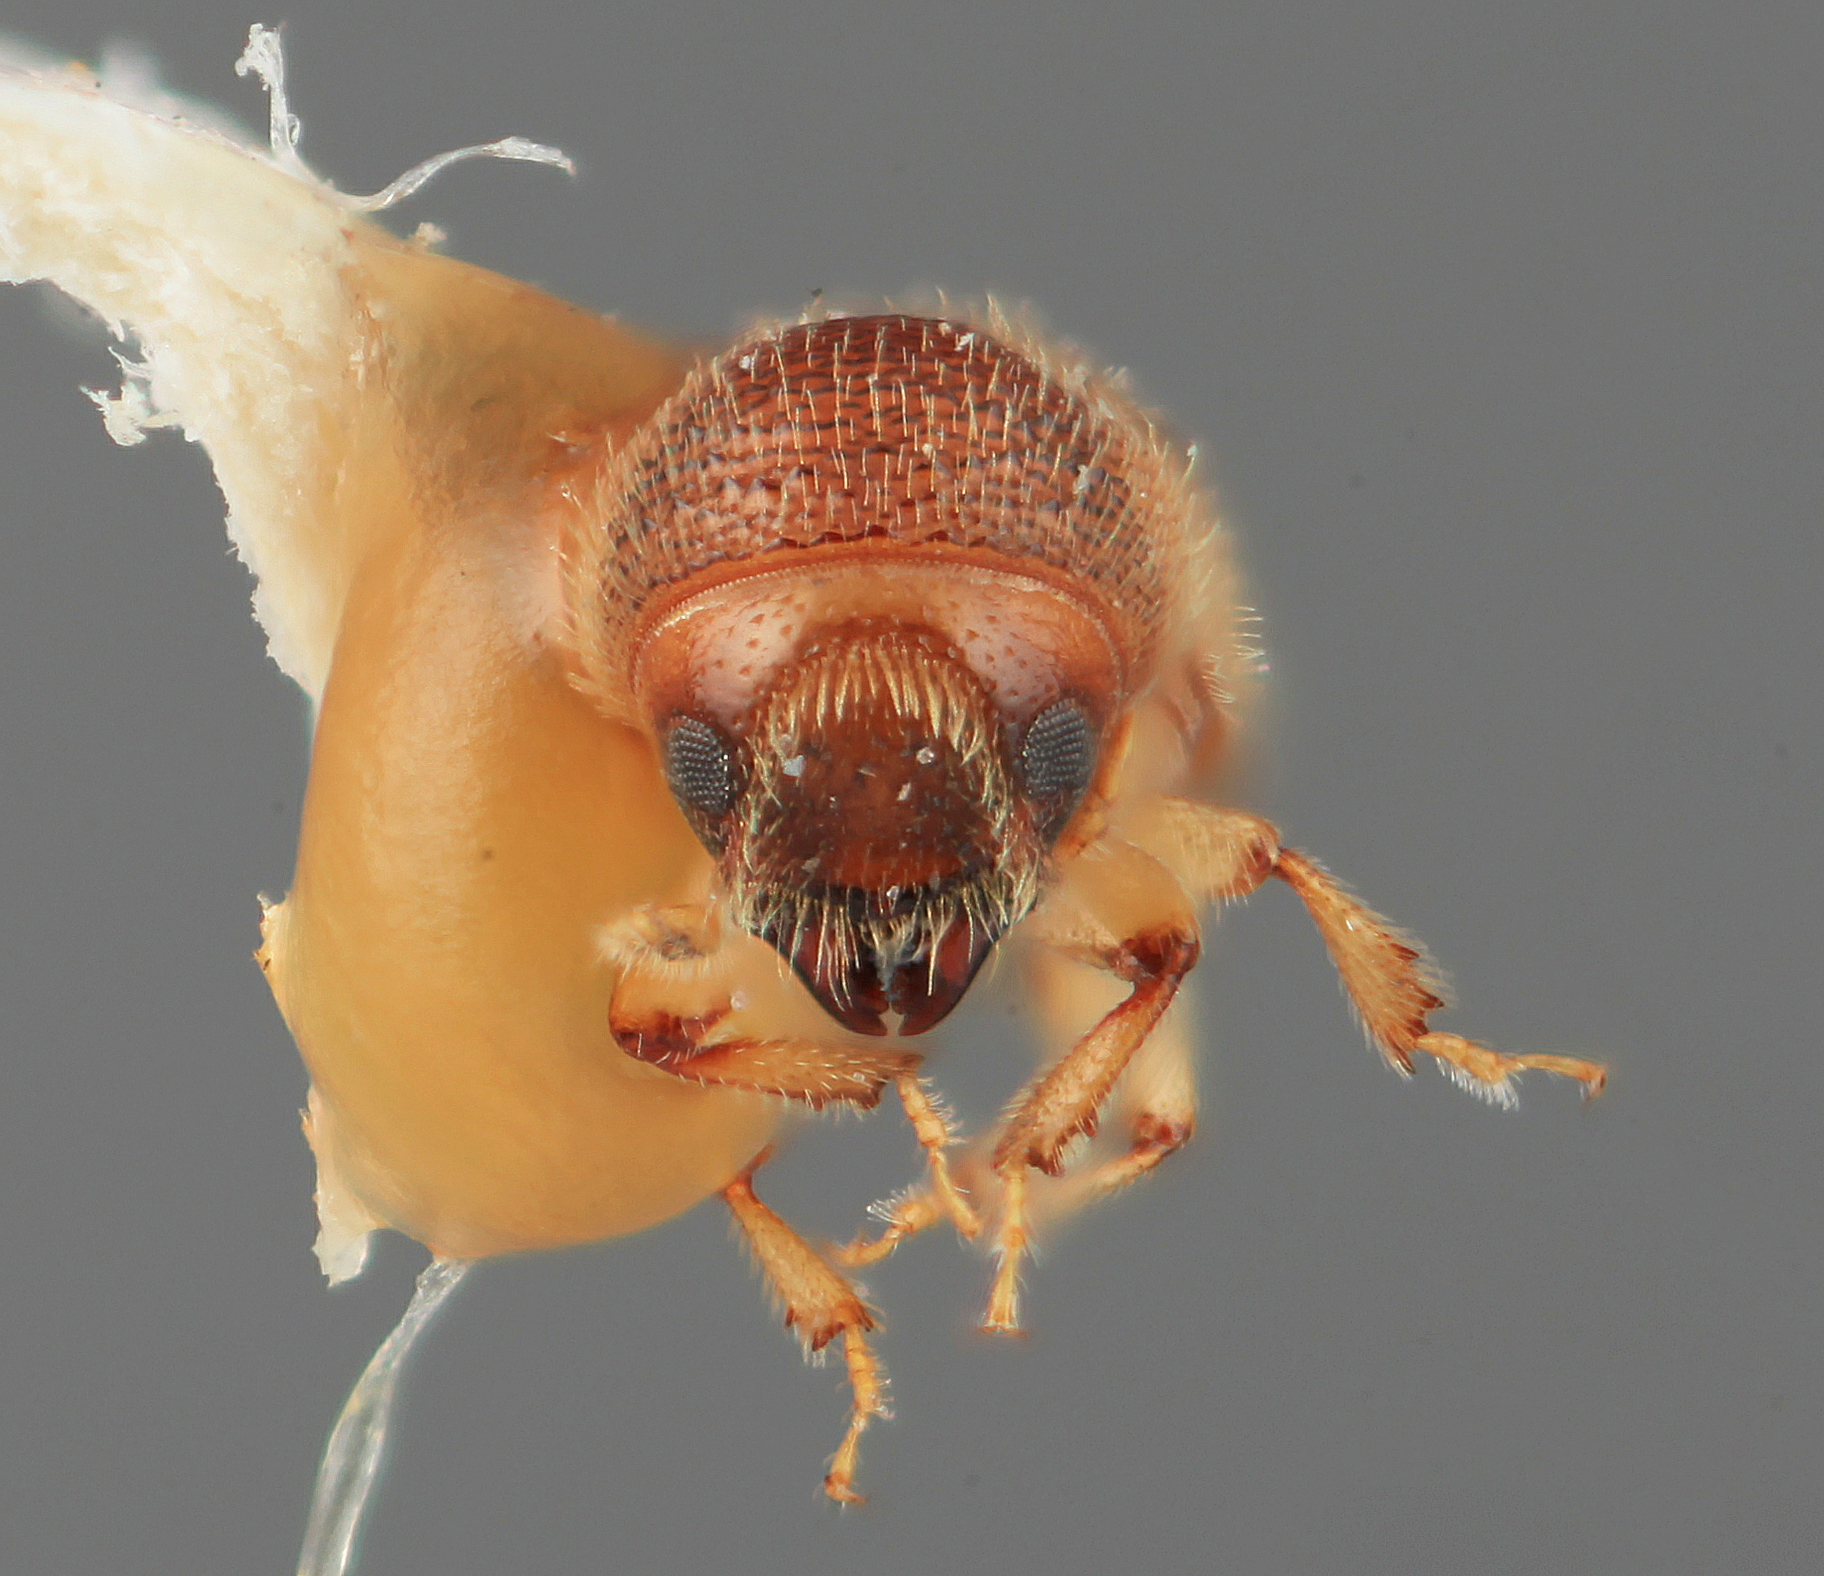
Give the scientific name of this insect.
Dendroterus resolutus
